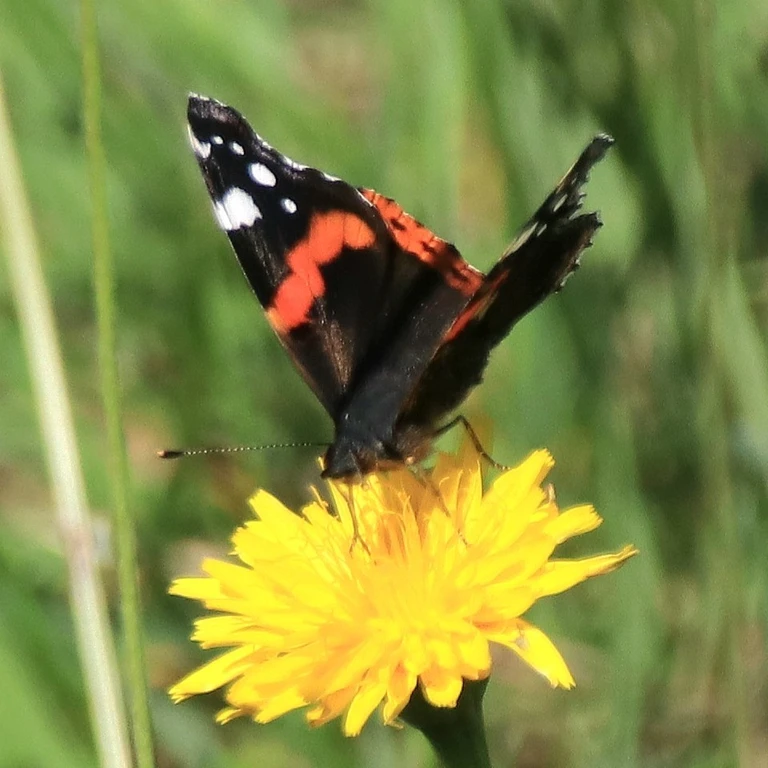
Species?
Vanessa atalanta
